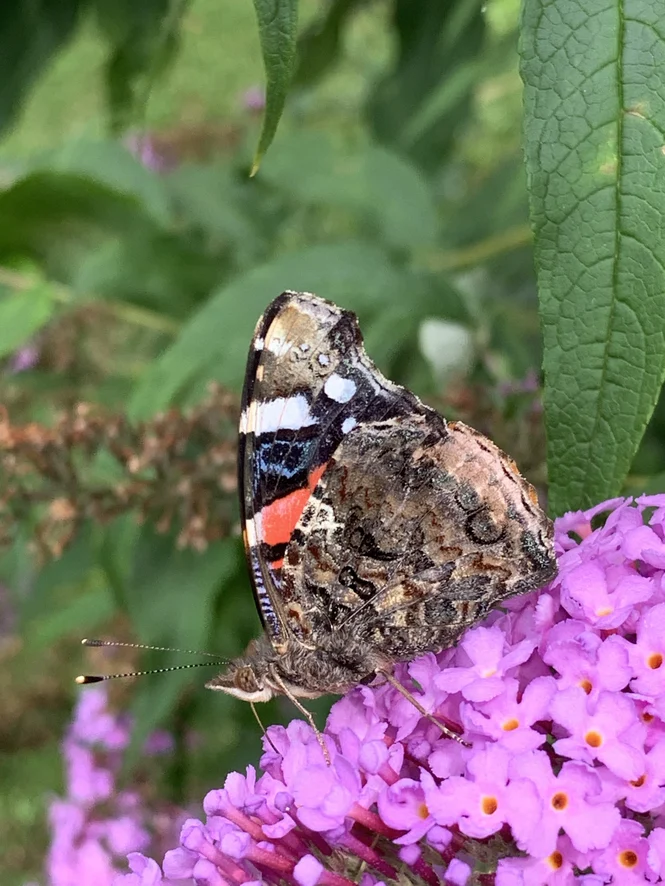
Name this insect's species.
Vanessa atalanta
